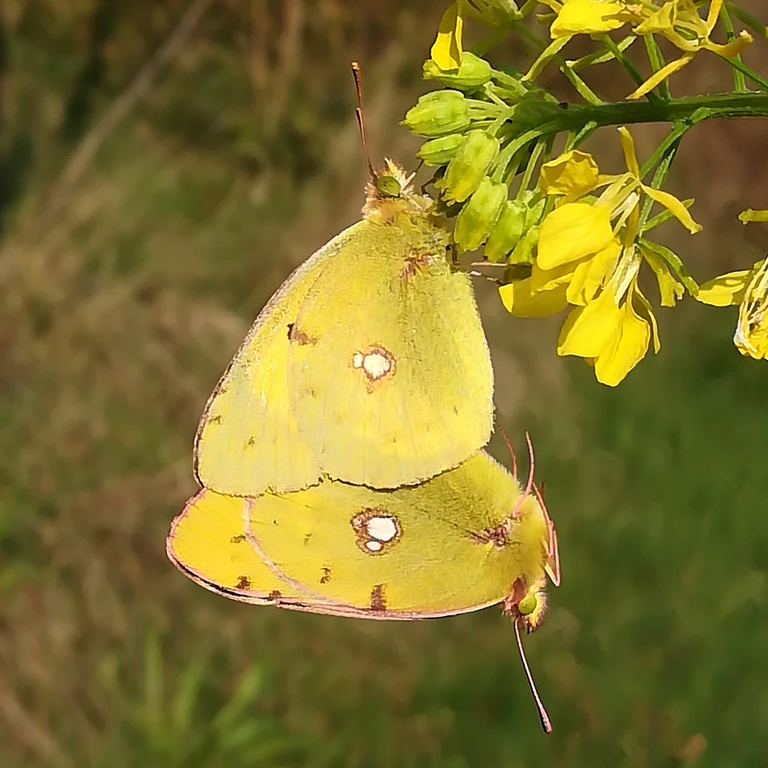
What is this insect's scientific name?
Colias croceus
